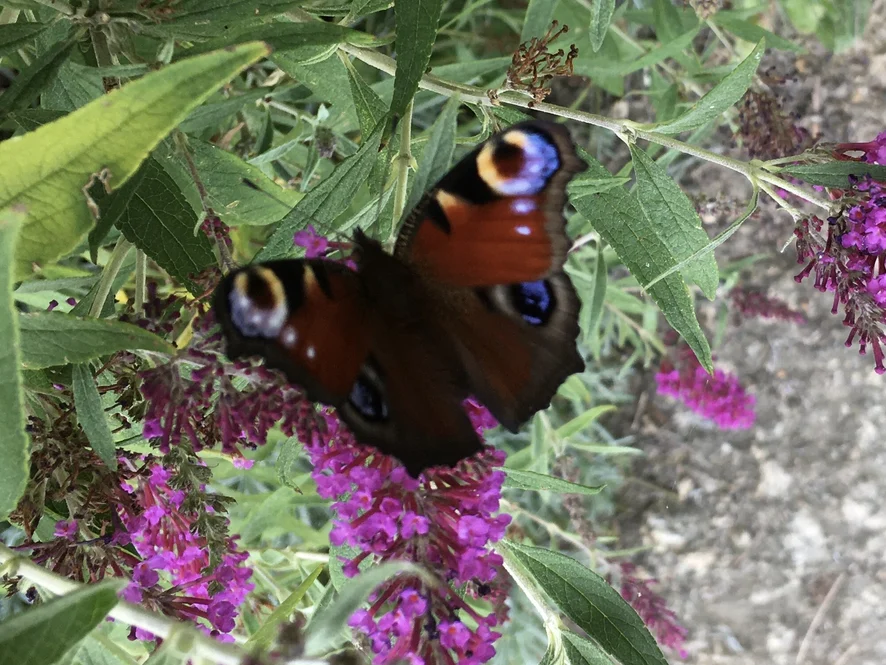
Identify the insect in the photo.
Aglais io
